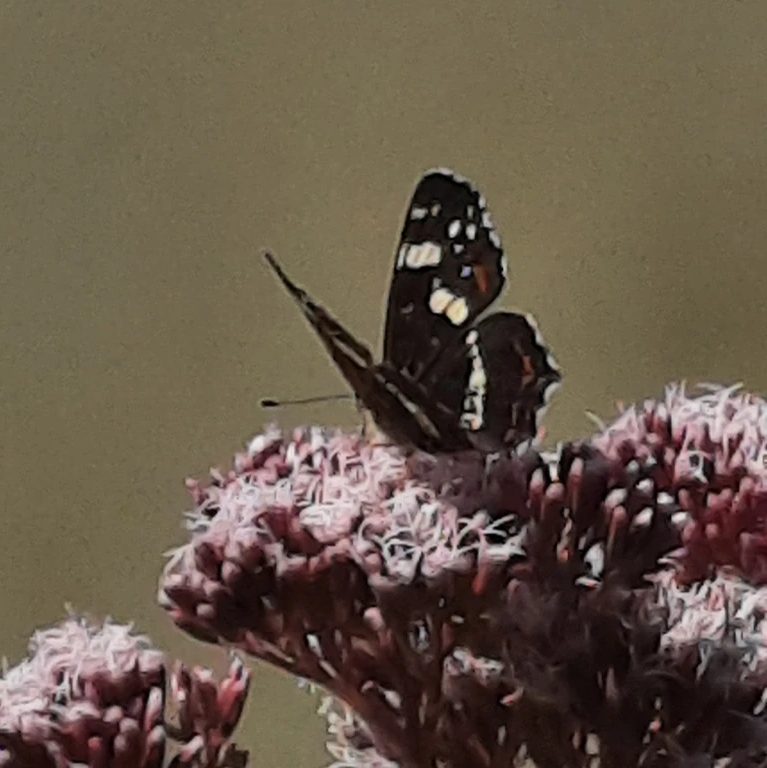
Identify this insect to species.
Araschnia levana
